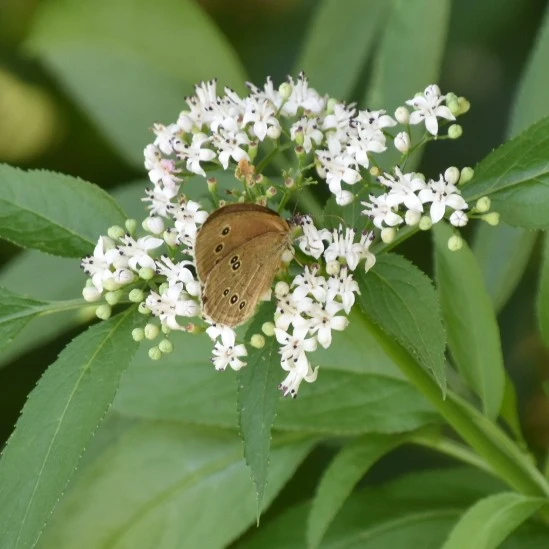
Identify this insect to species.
Aphantopus hyperantus
